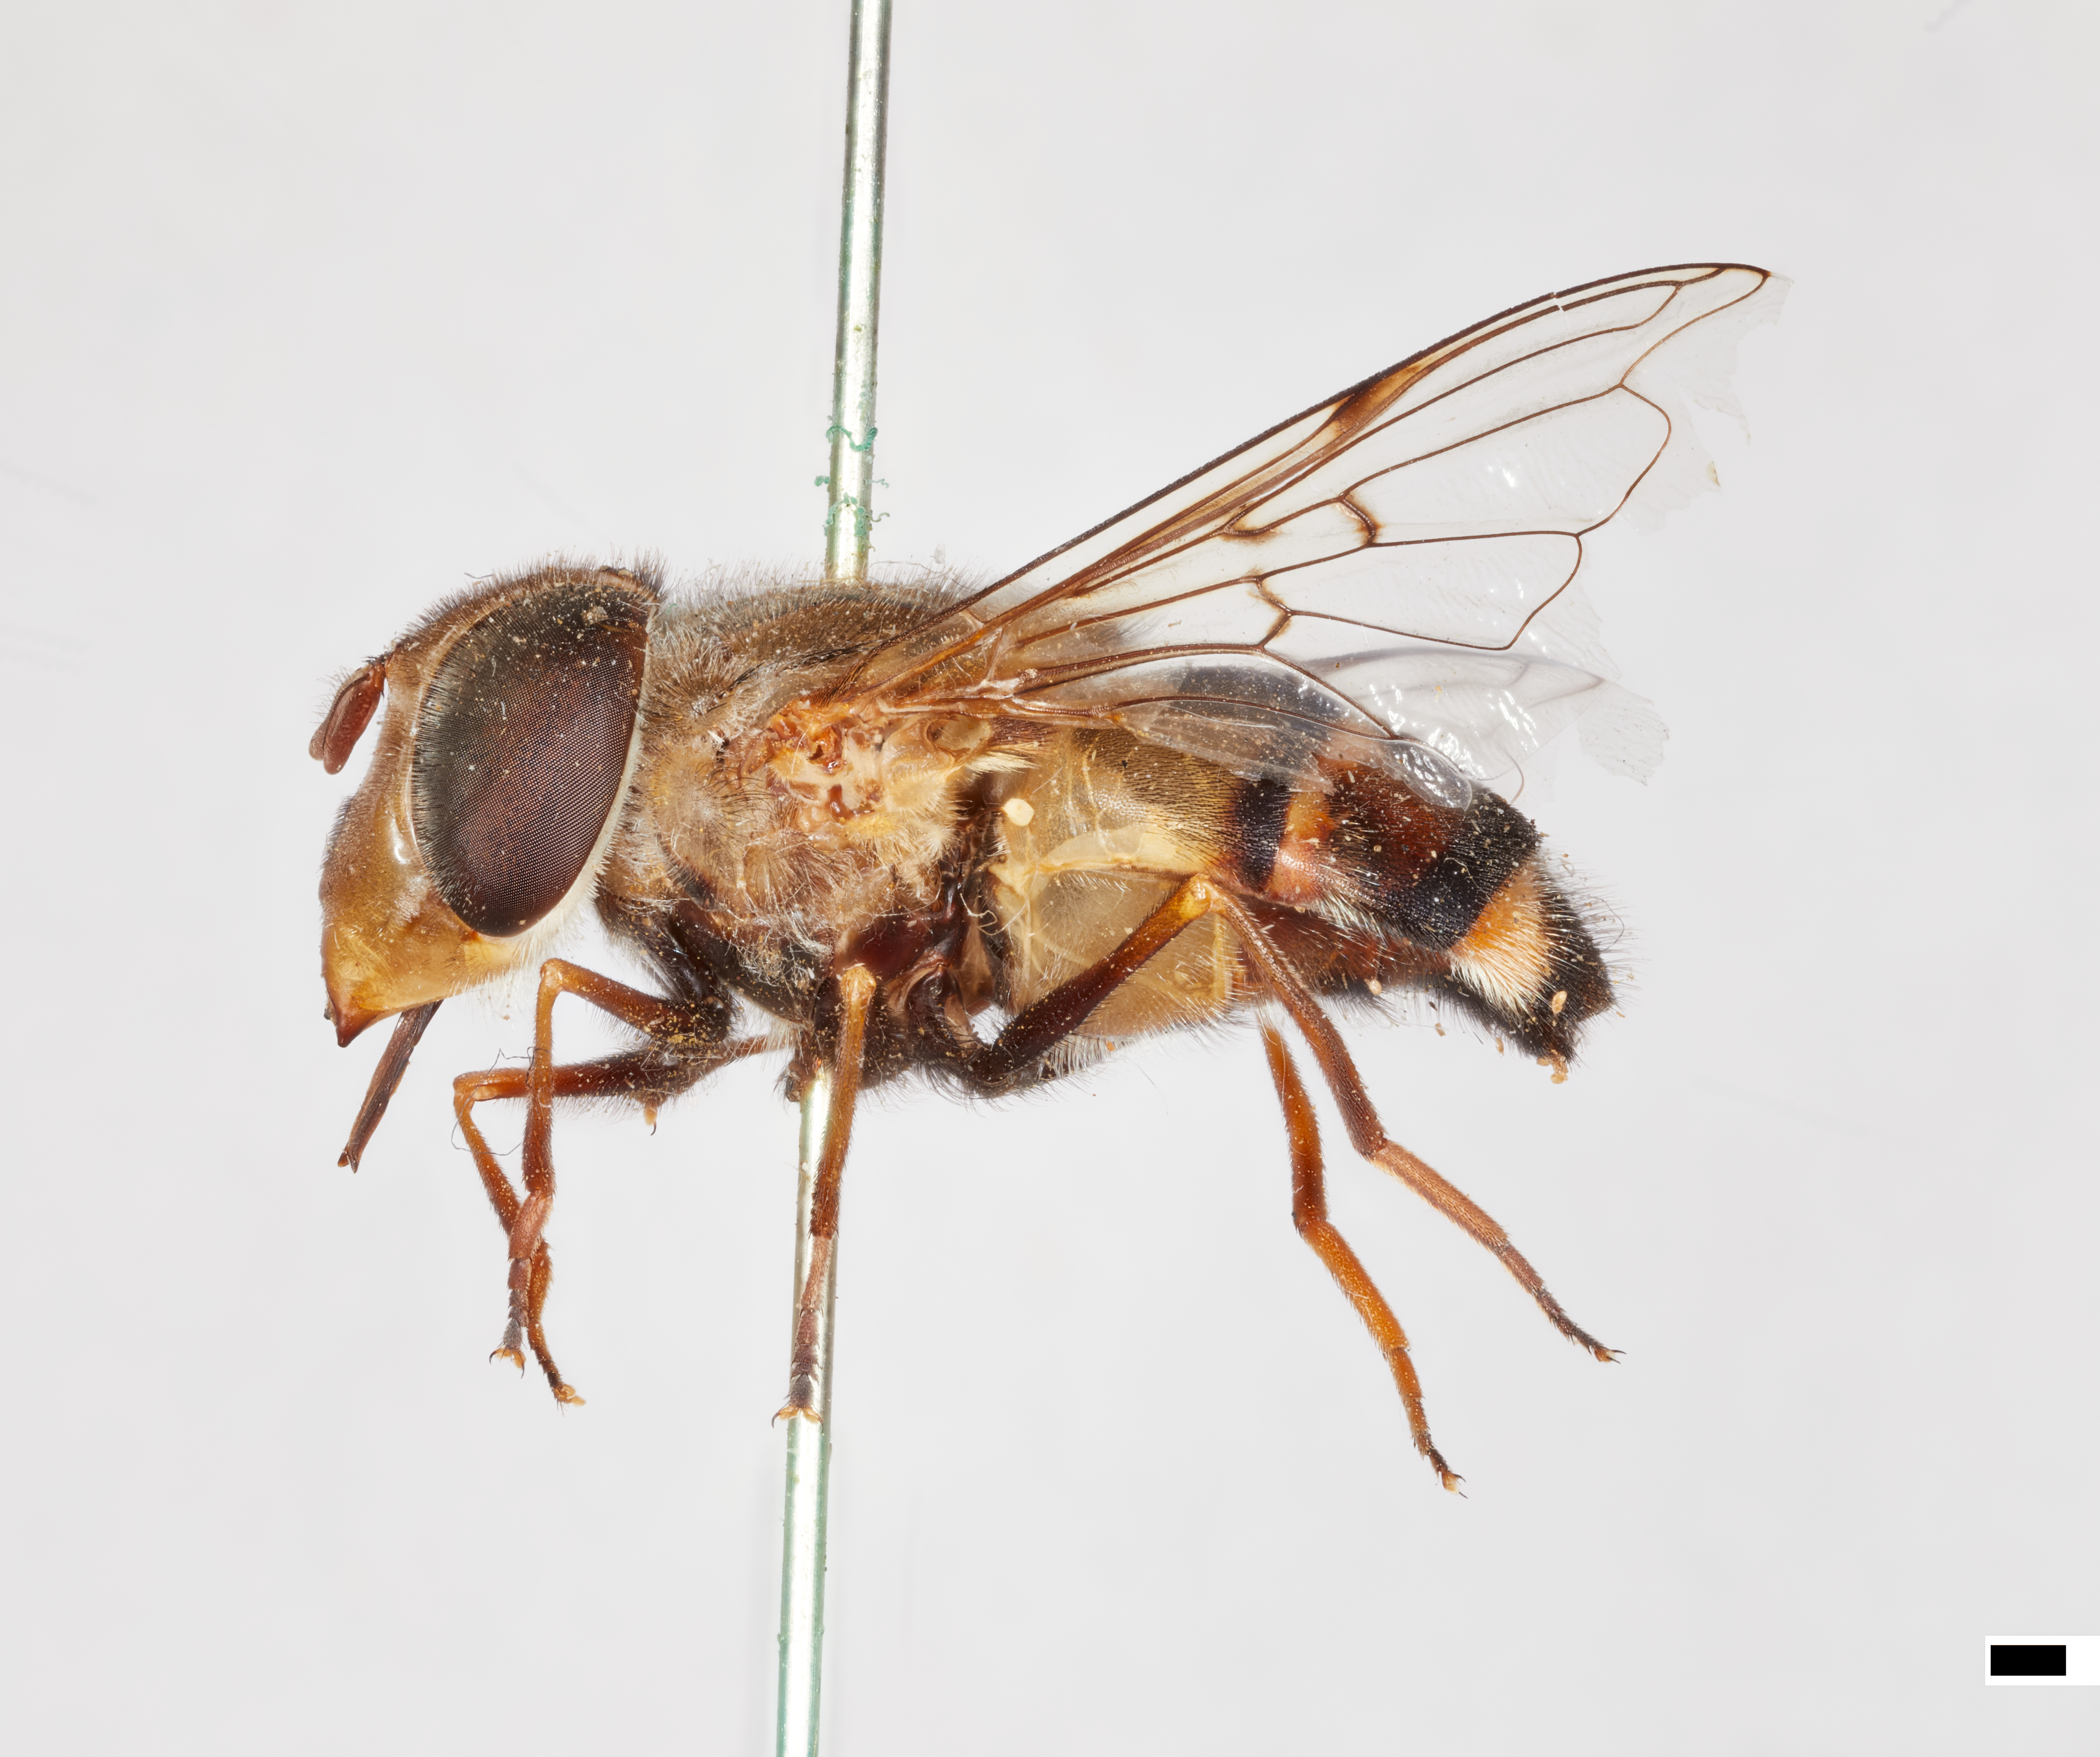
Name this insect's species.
Volucella isabellina
